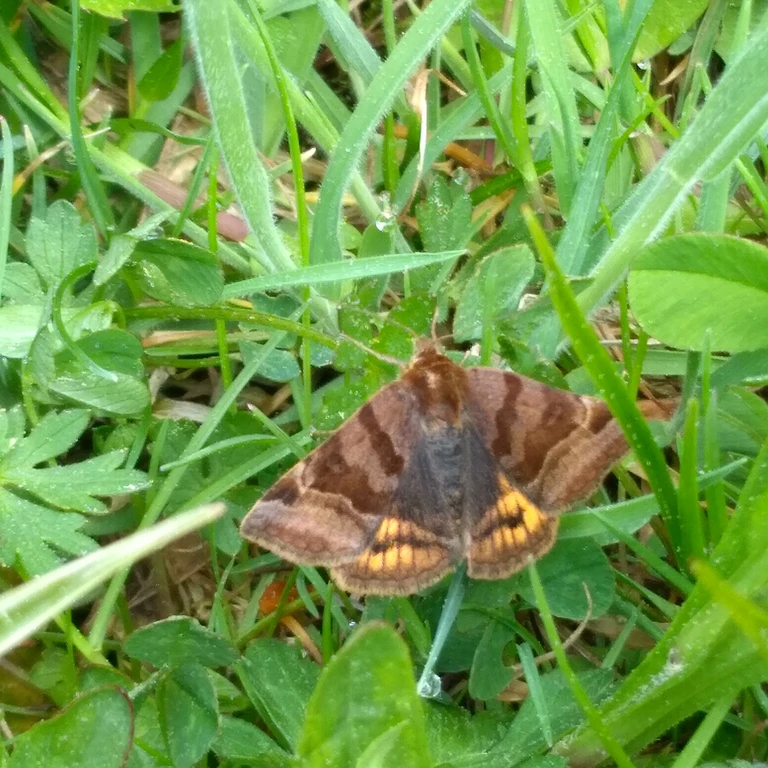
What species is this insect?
Euclidia glyphica
